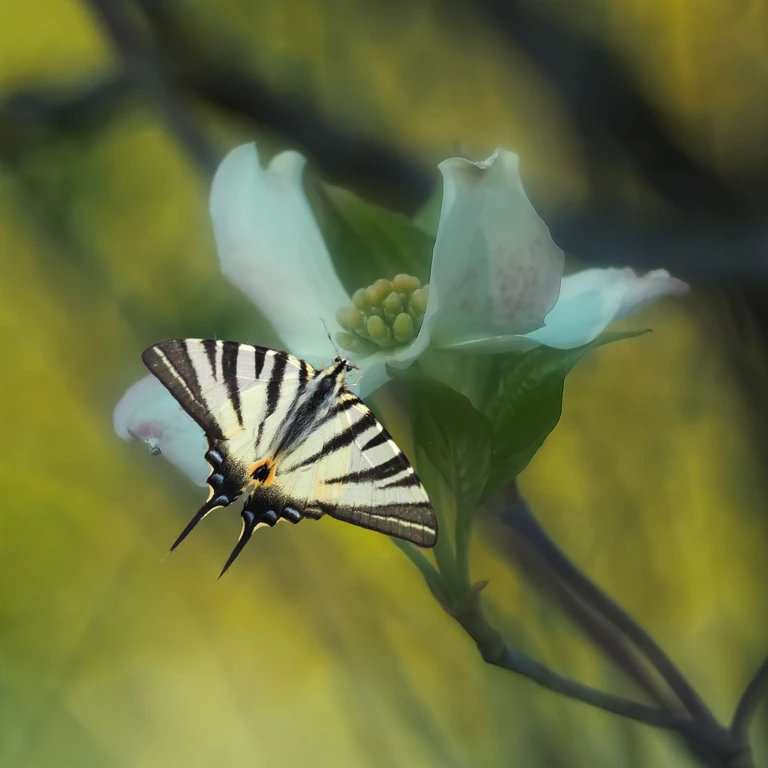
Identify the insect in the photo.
Iphiclides podalirius
